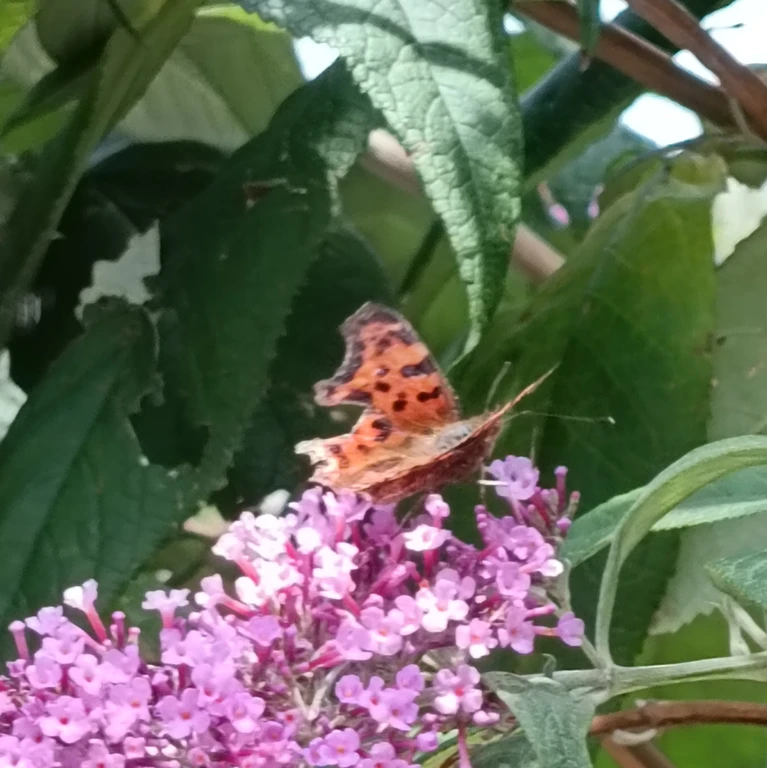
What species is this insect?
Polygonia c-album
